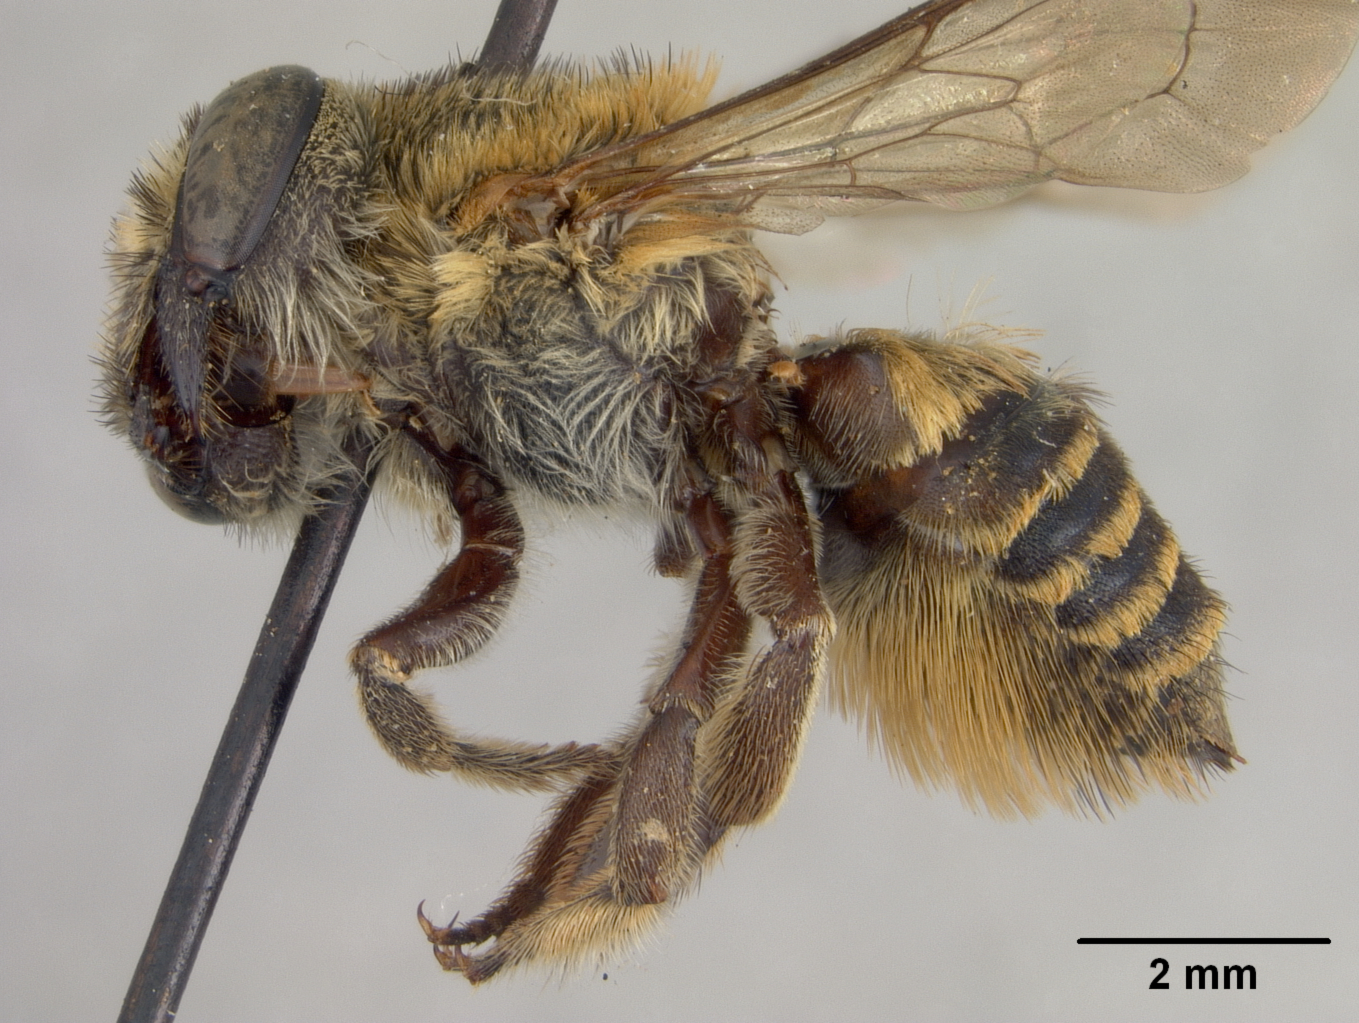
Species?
Megachile insolens
